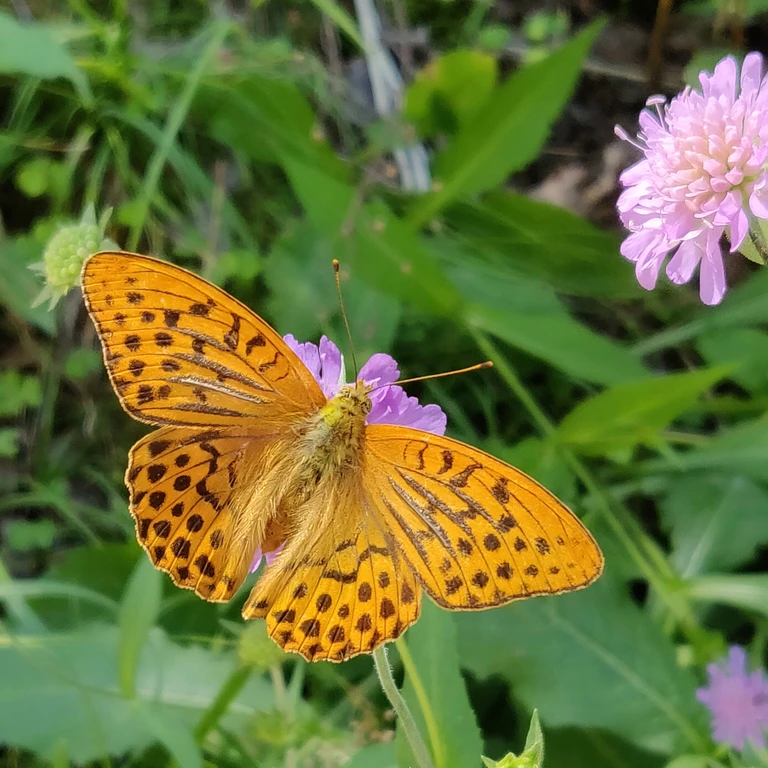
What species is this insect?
Argynnis paphia
